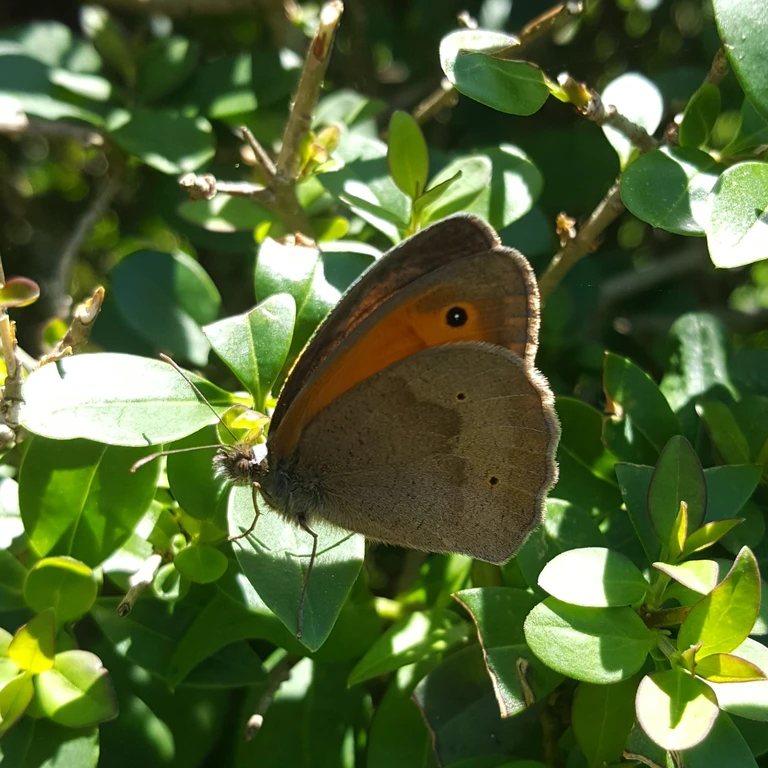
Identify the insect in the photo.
Maniola jurtina
